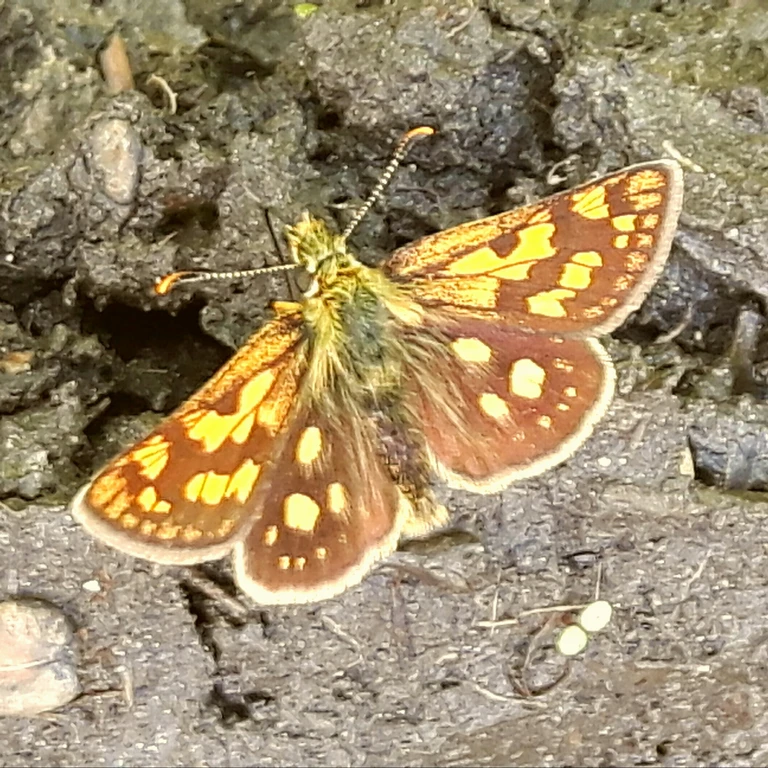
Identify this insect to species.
Carterocephalus palaemon
